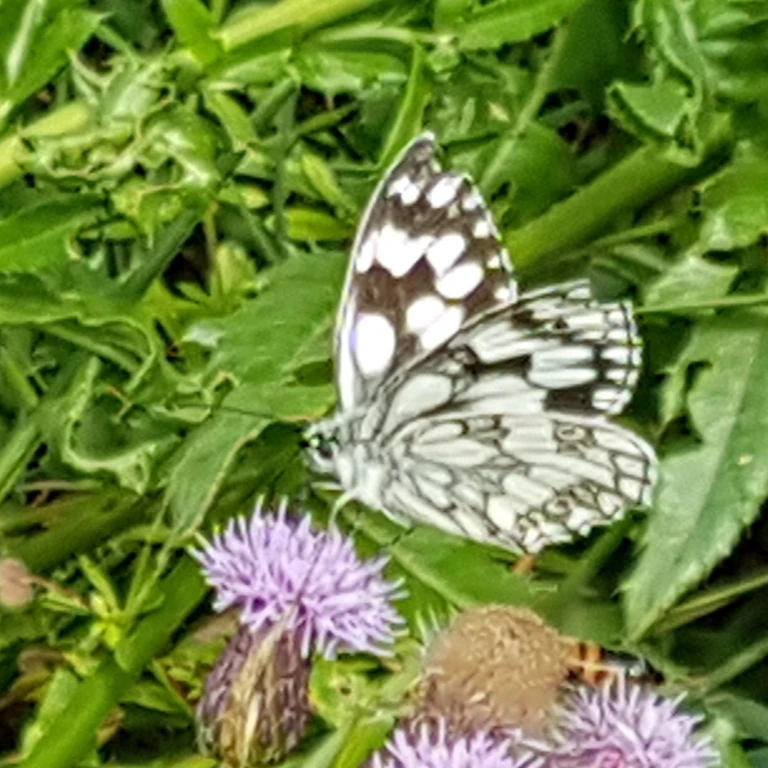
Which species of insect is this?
Melanargia galathea
